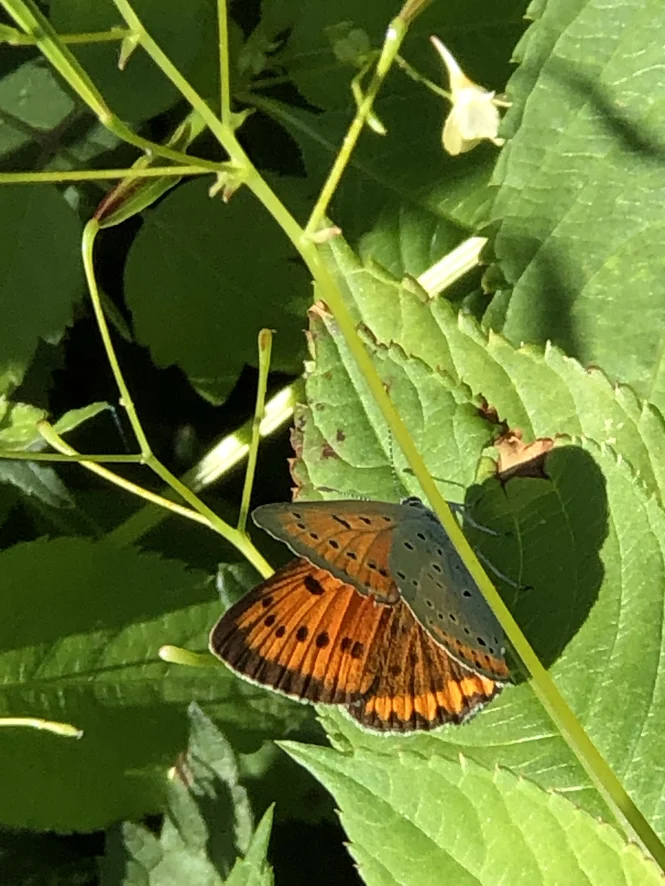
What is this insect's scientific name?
Lycaena dispar
